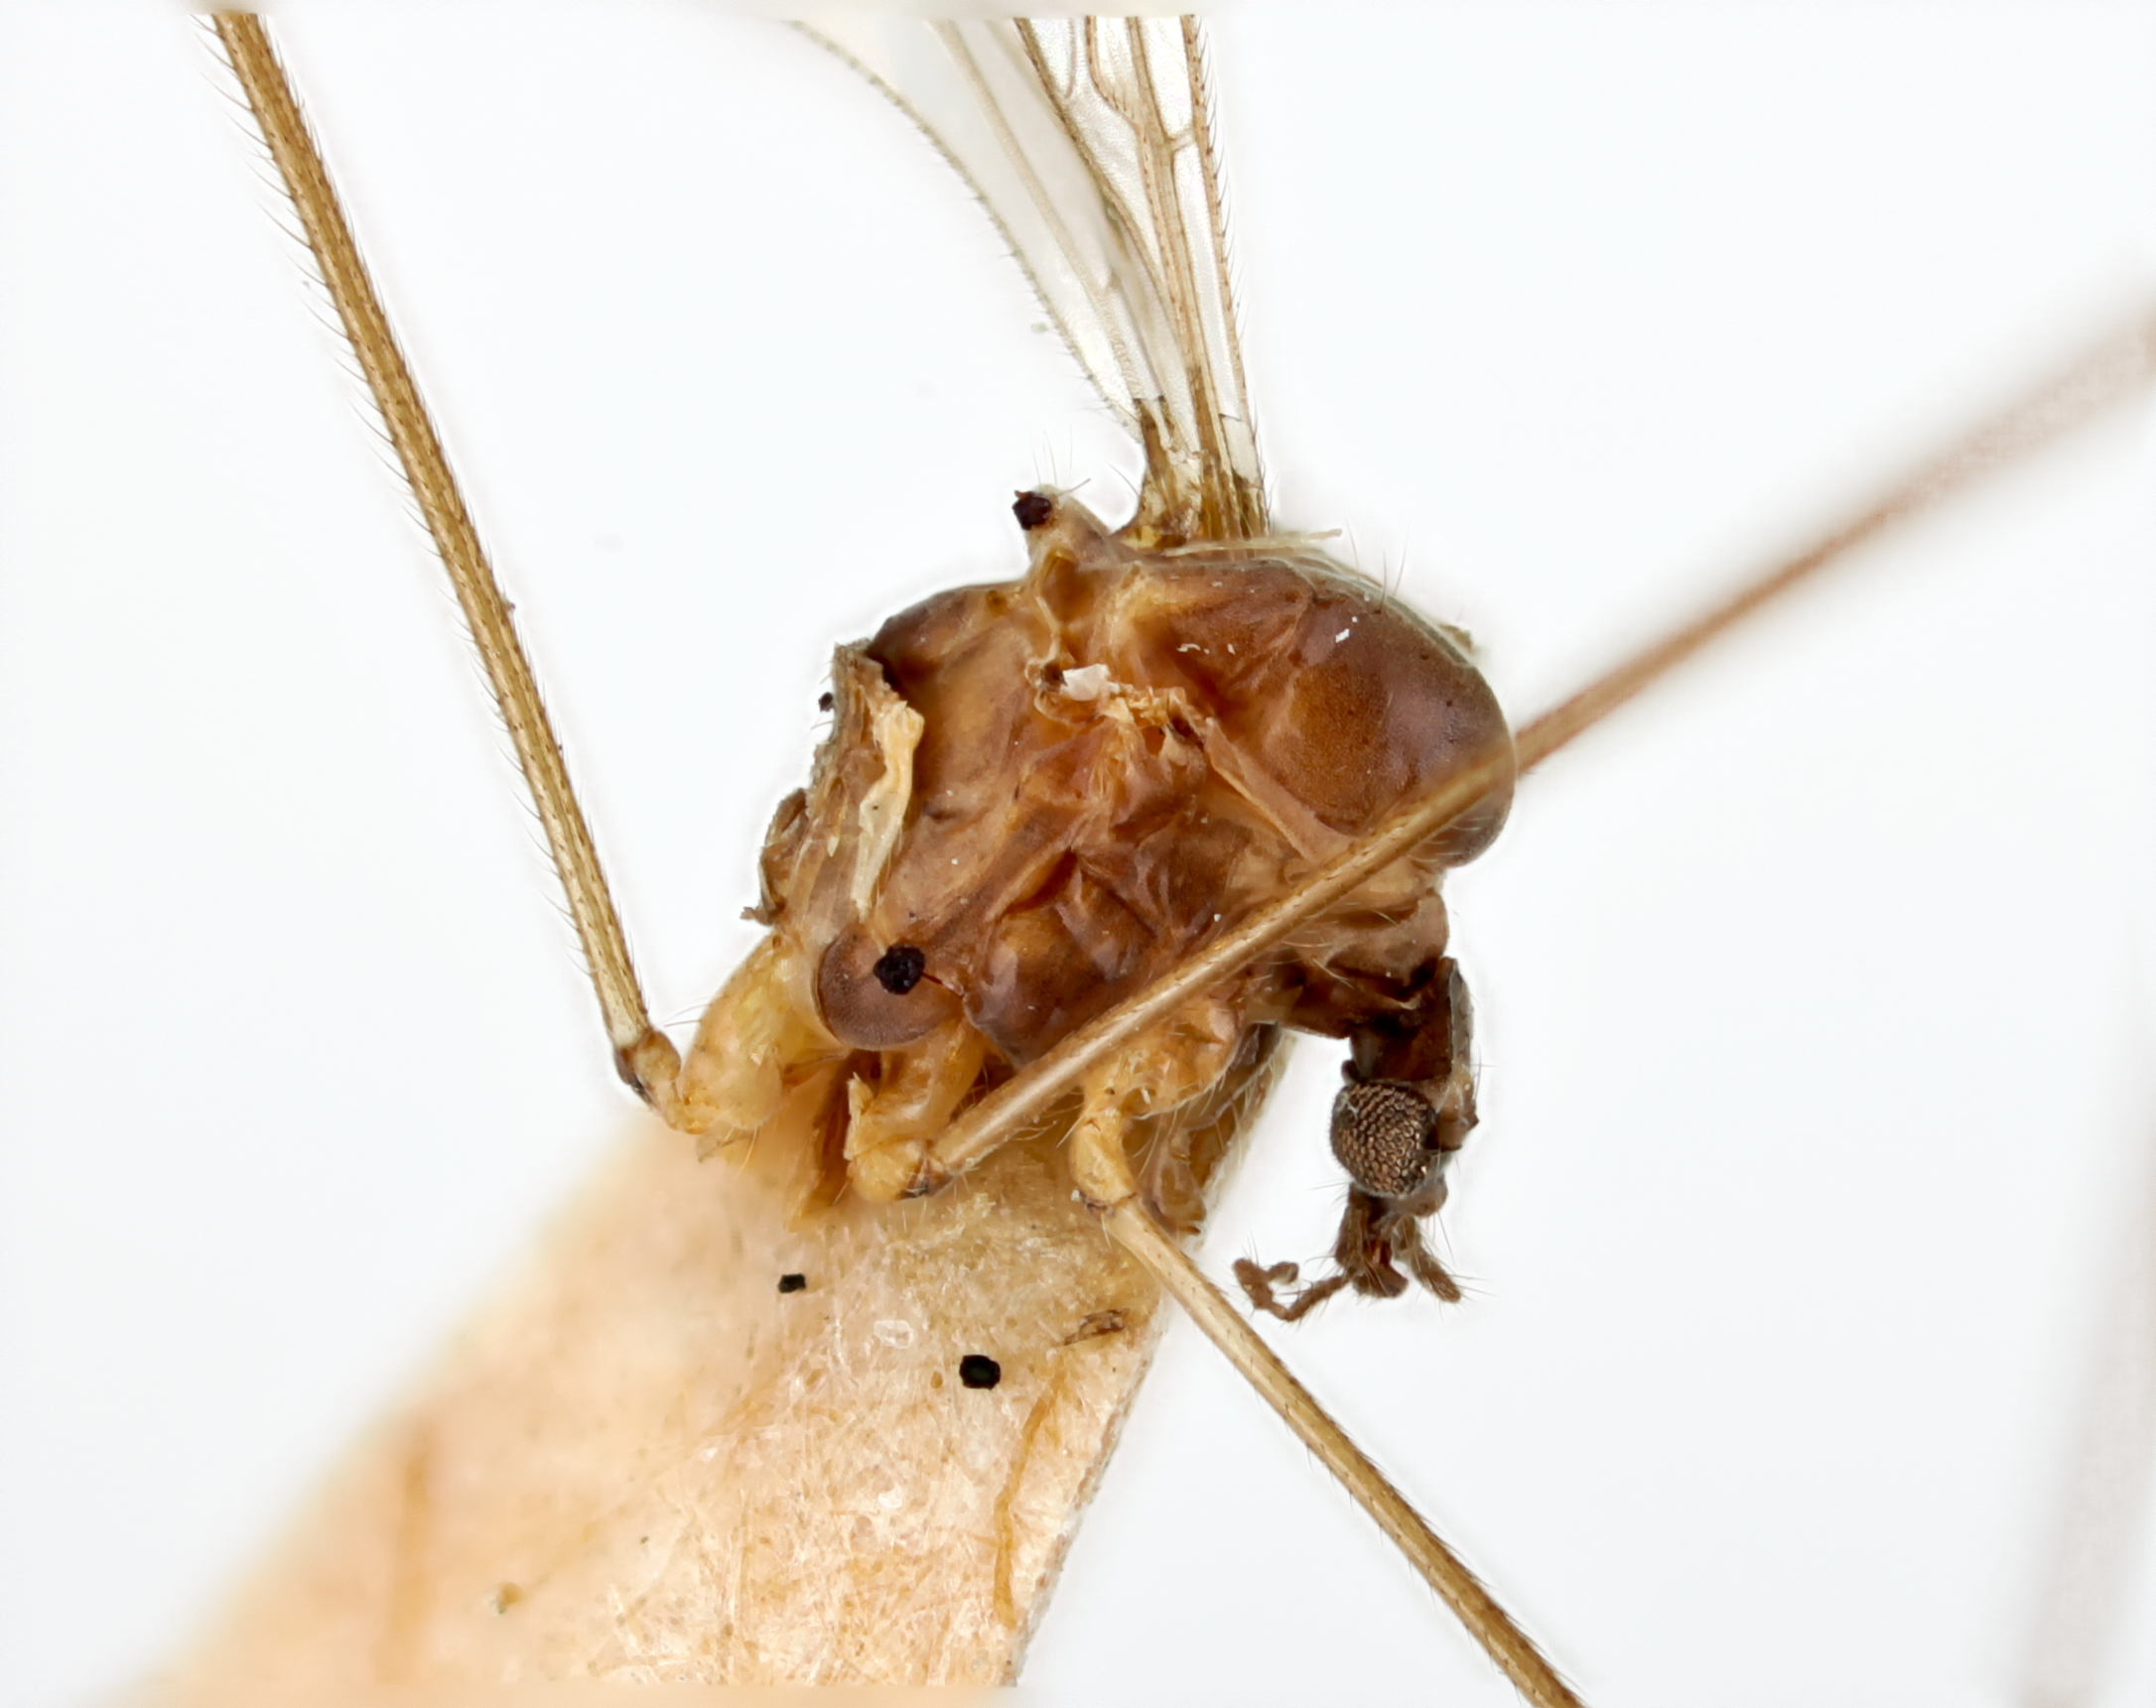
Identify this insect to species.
Trichocera latilobata
